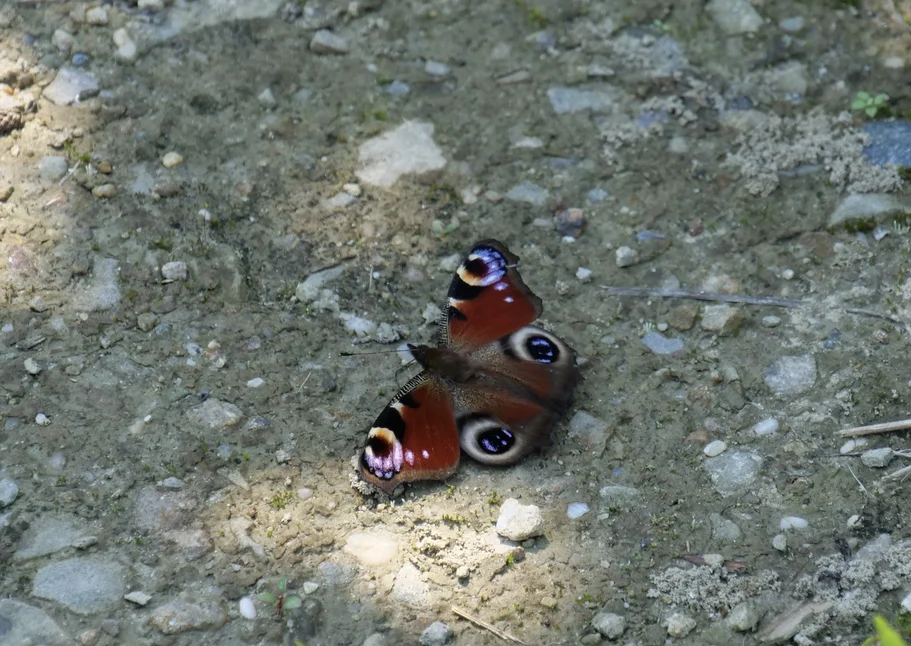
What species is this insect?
Aglais io
